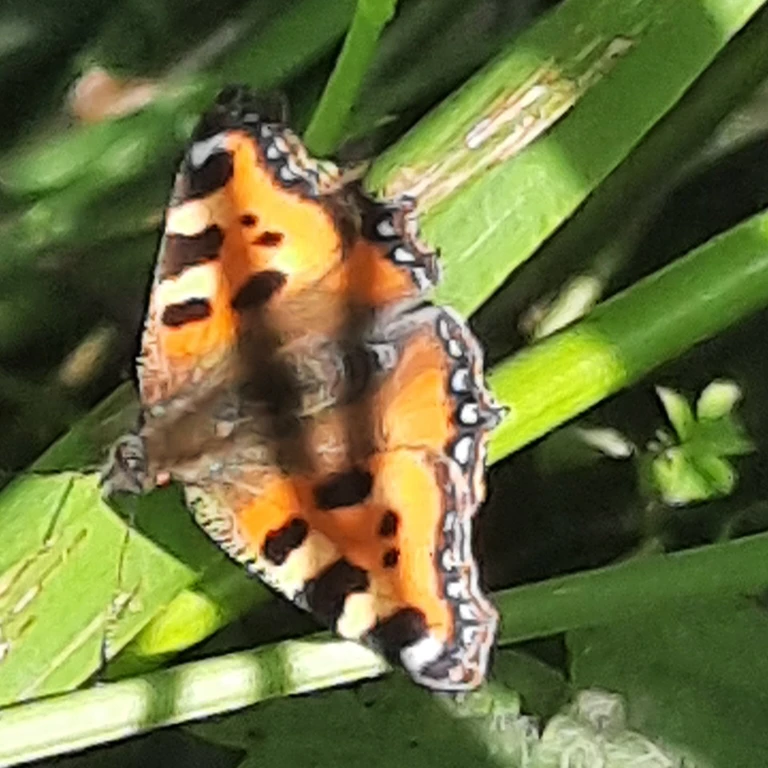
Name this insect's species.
Aglais urticae
